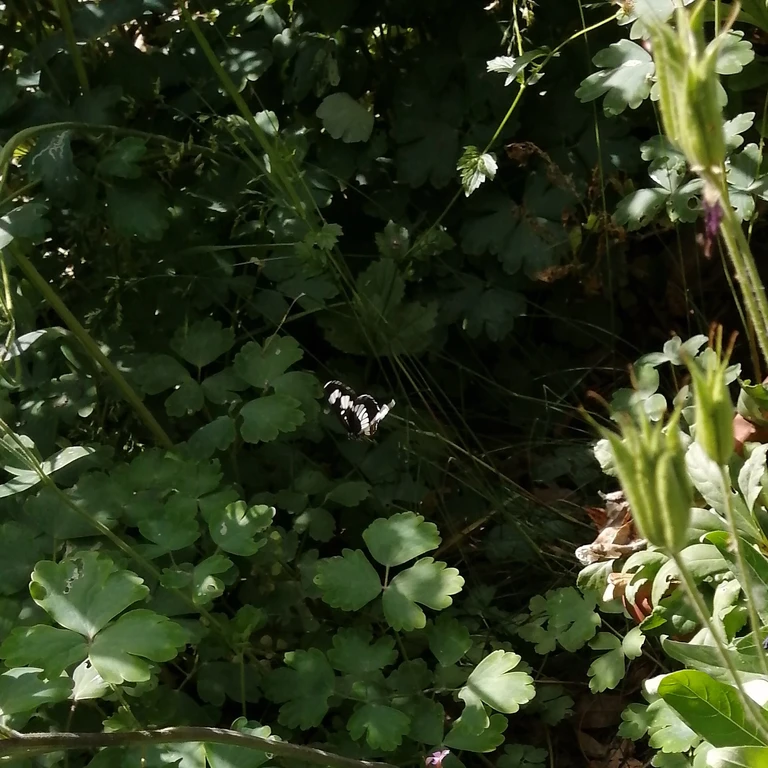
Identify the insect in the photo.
Neptis rivularis
